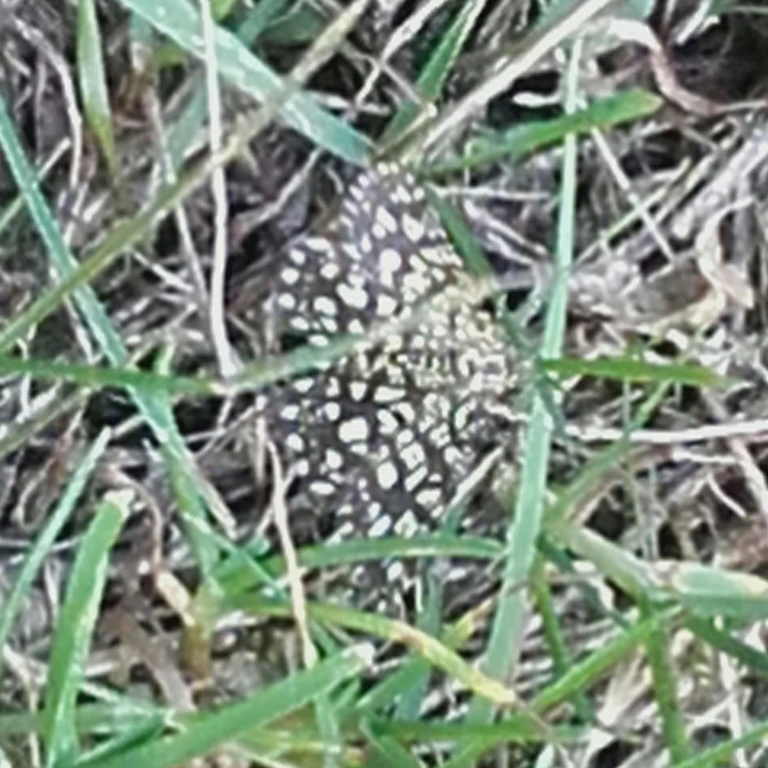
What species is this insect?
Chiasmia clathrata
